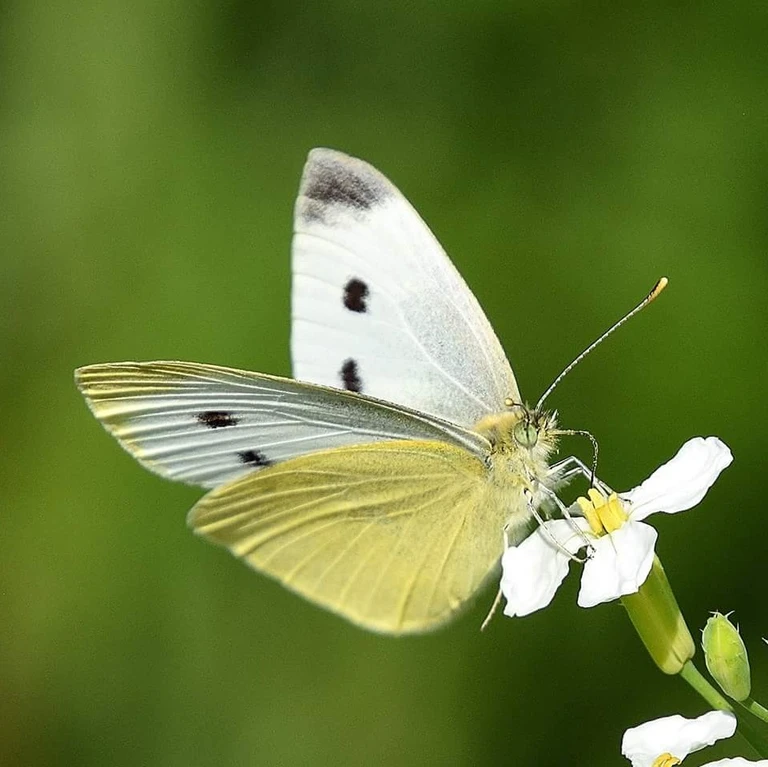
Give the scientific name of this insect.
Pieris rapae
